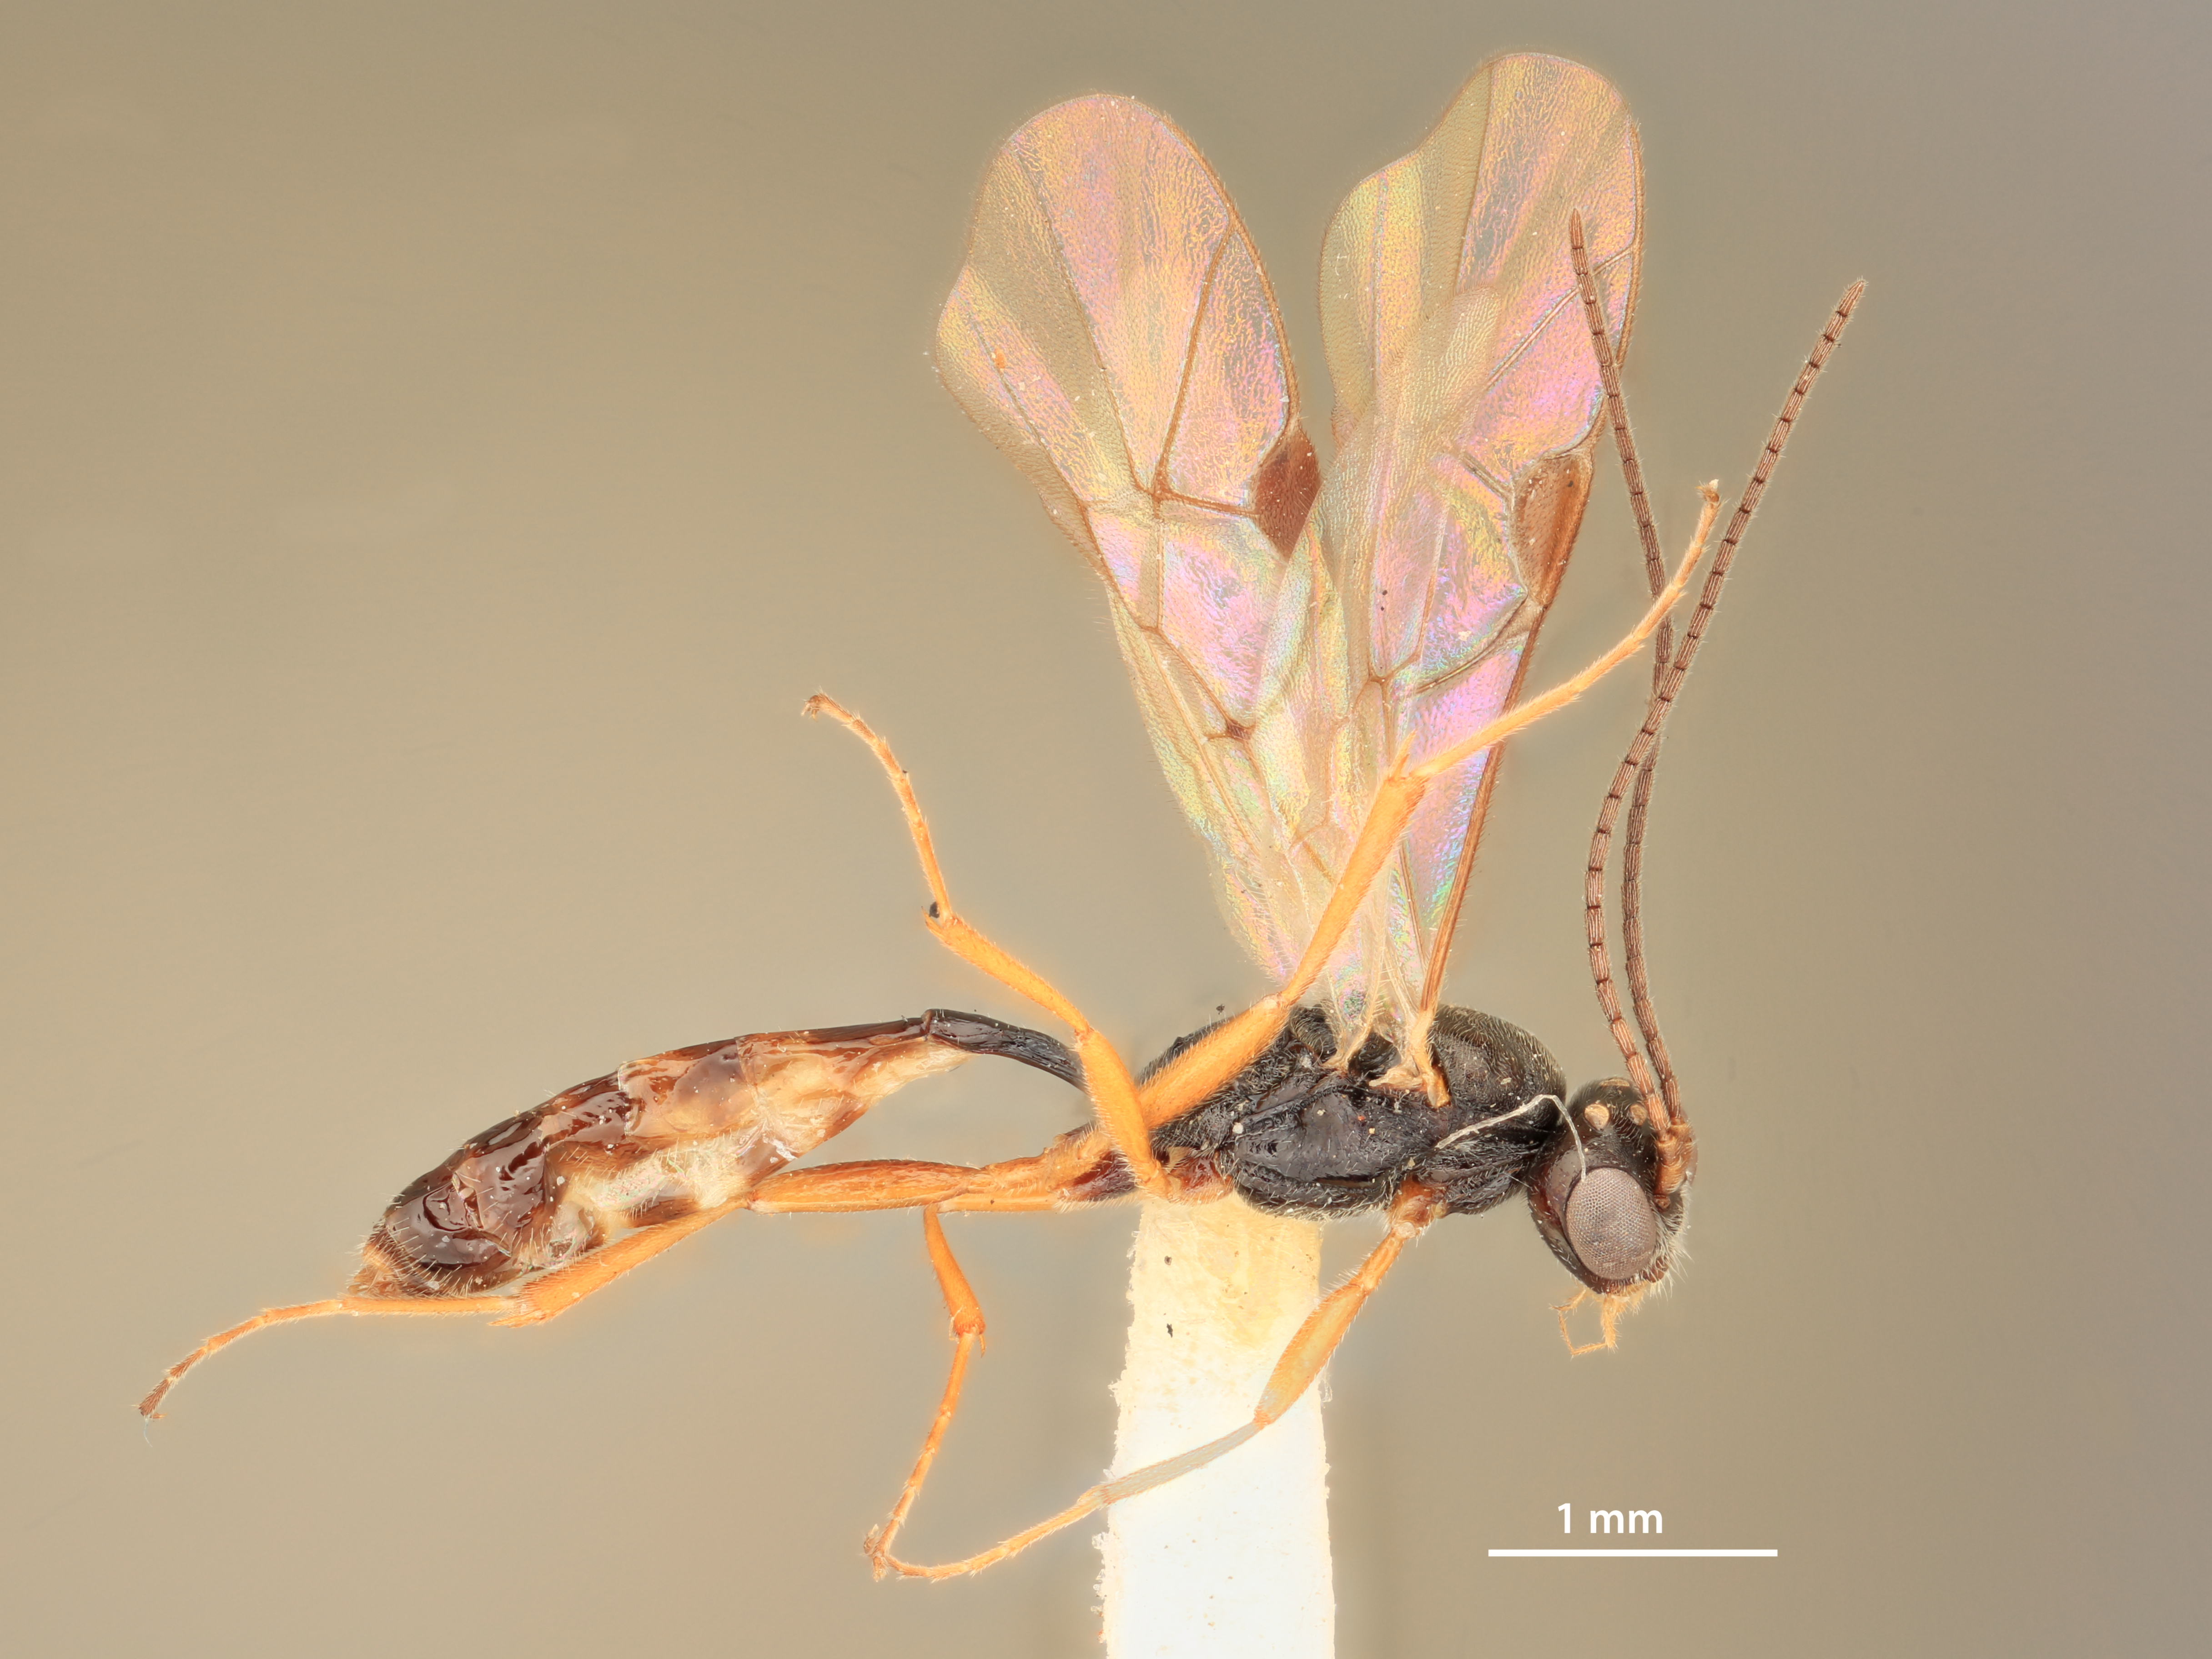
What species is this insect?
Zasternaulax simplicicornis
